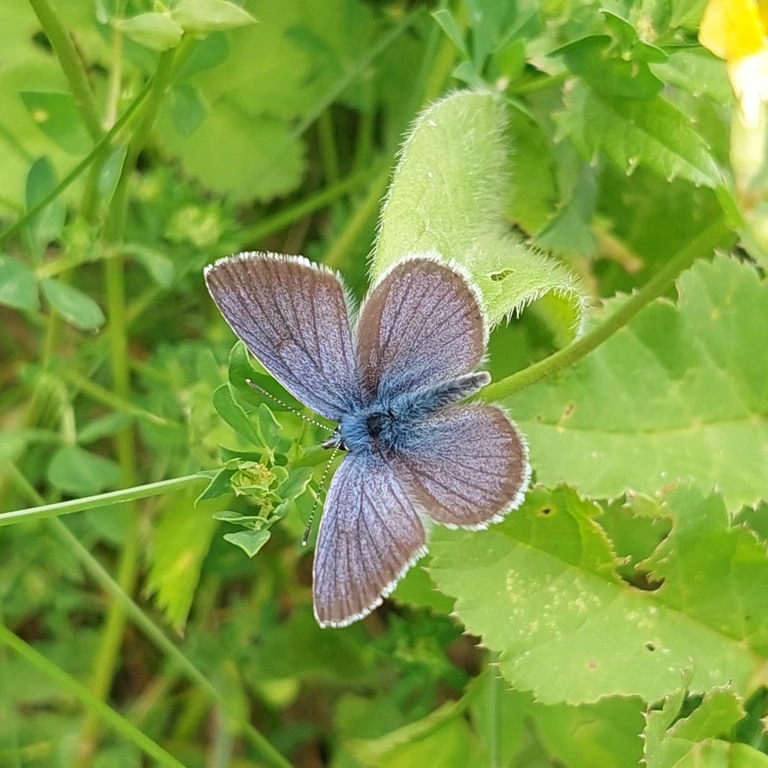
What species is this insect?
Cyaniris semiargus
